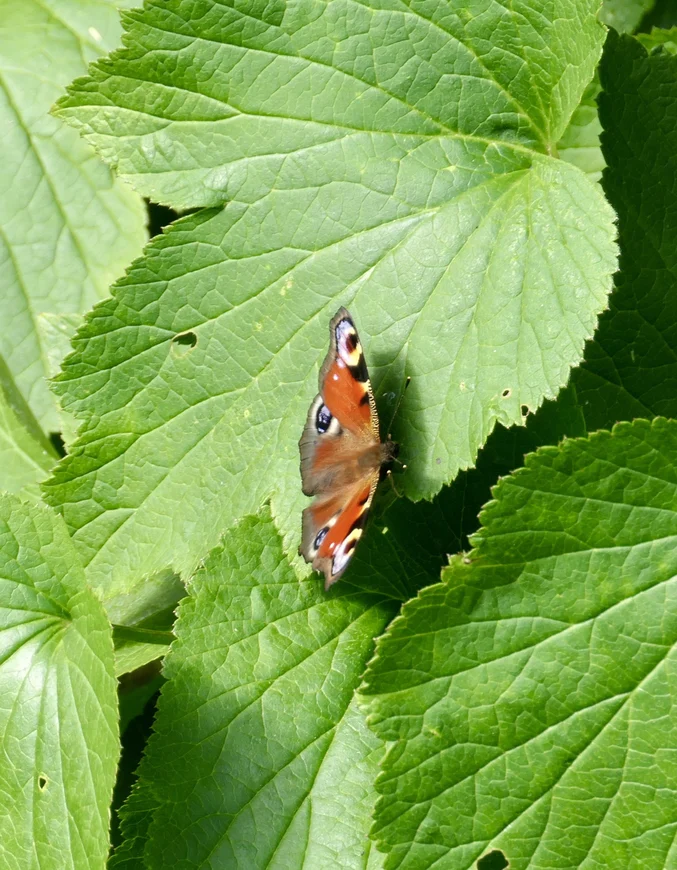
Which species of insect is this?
Aglais io
